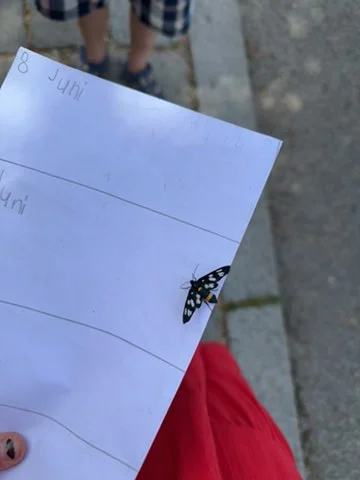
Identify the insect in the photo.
Amata phegea
